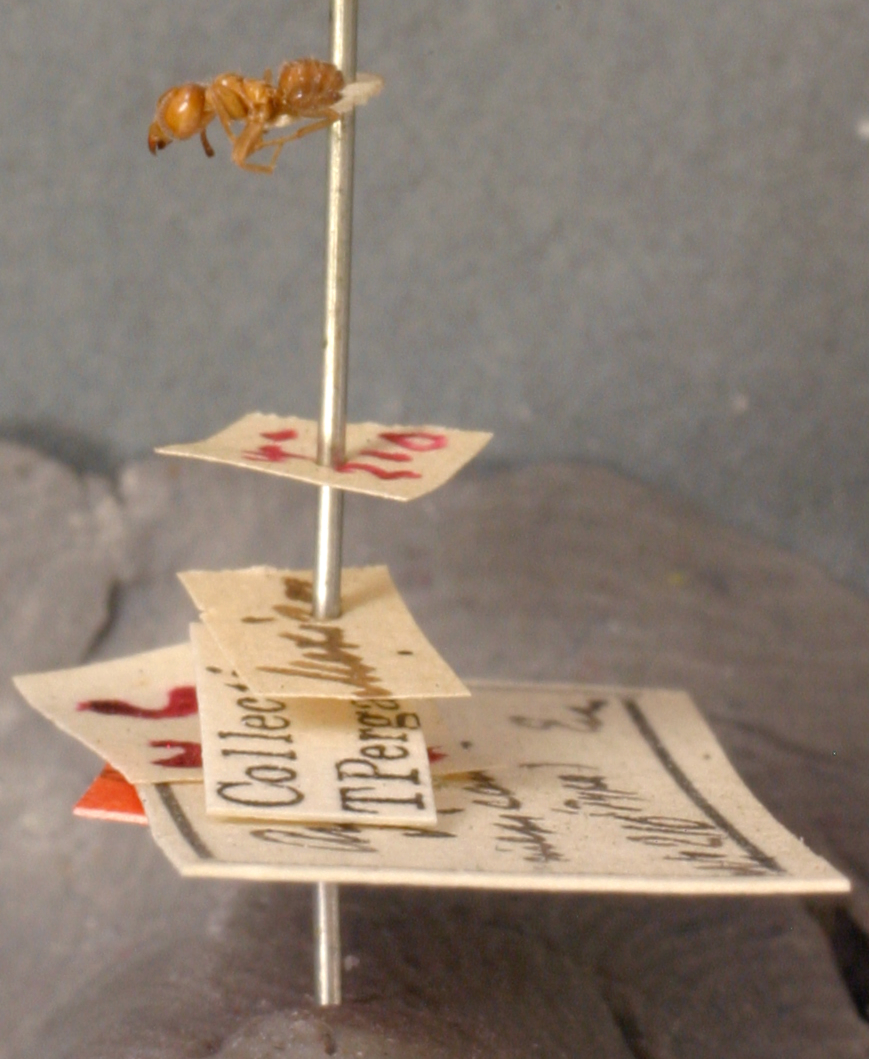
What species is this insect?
Azteca instabilis
